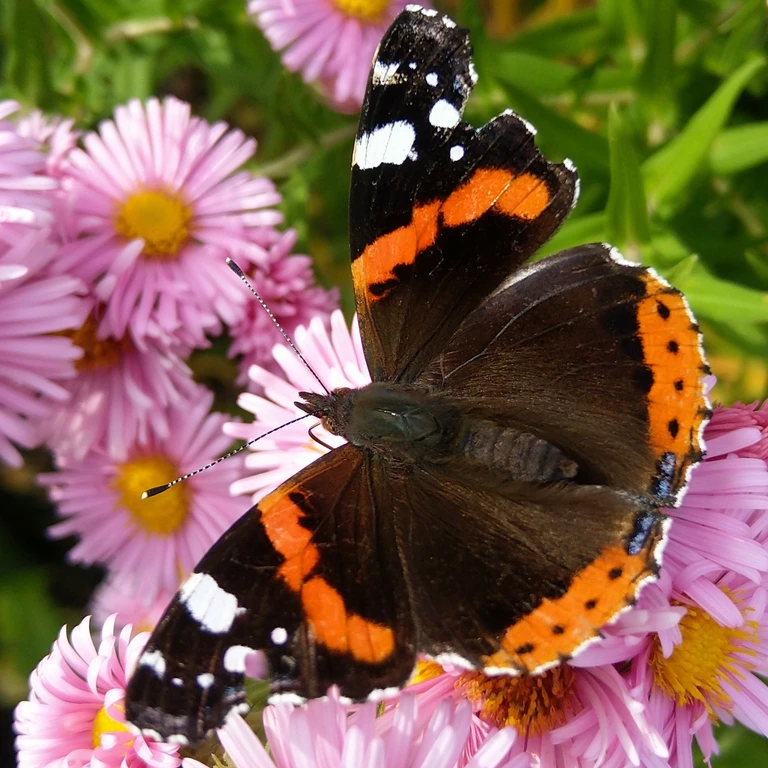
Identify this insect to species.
Vanessa atalanta
